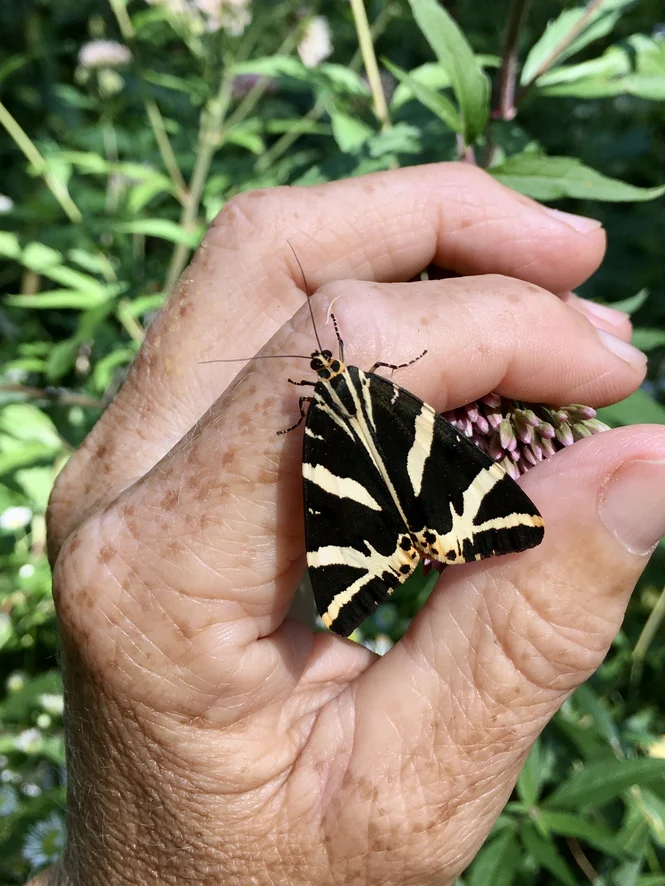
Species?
Euplagia quadripunctaria
